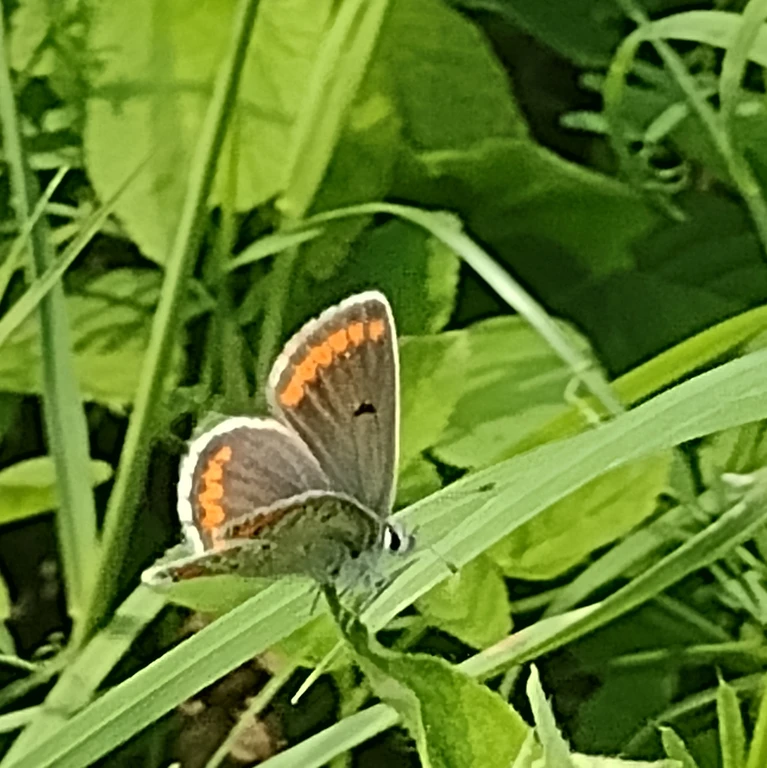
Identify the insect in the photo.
Aricia agestis/artaxerxes
